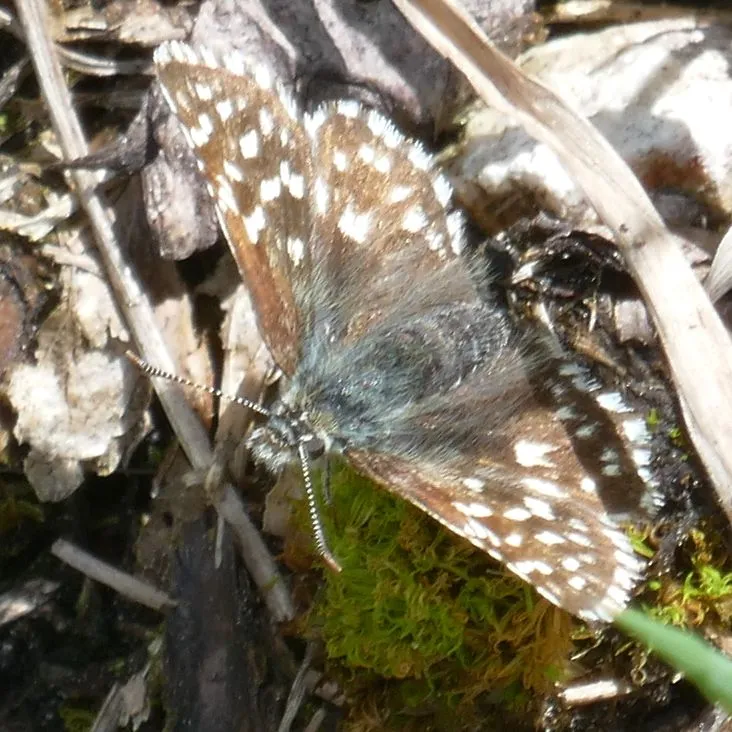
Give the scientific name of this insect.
Pyrgus malvae
